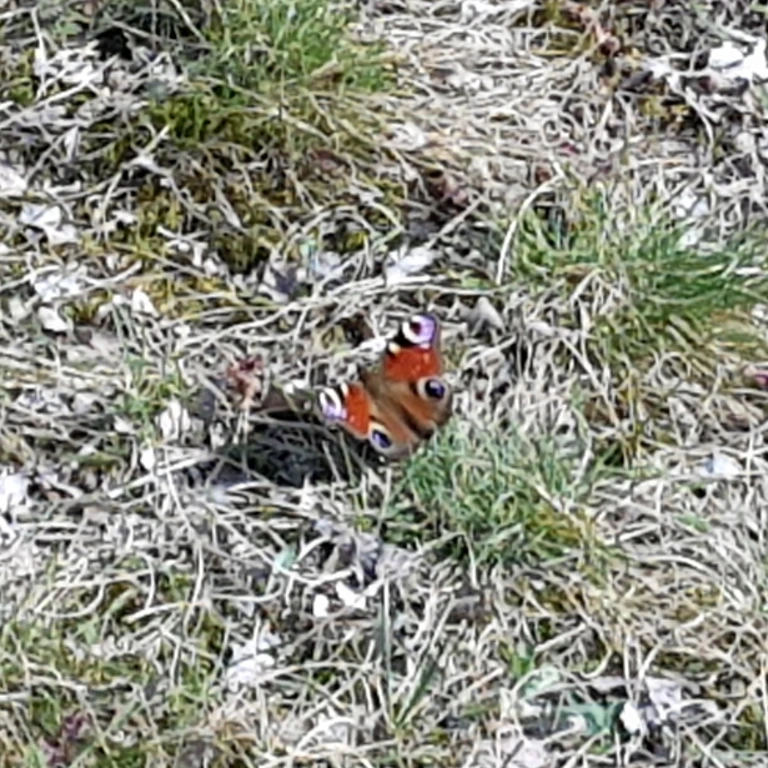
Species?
Aglais io
